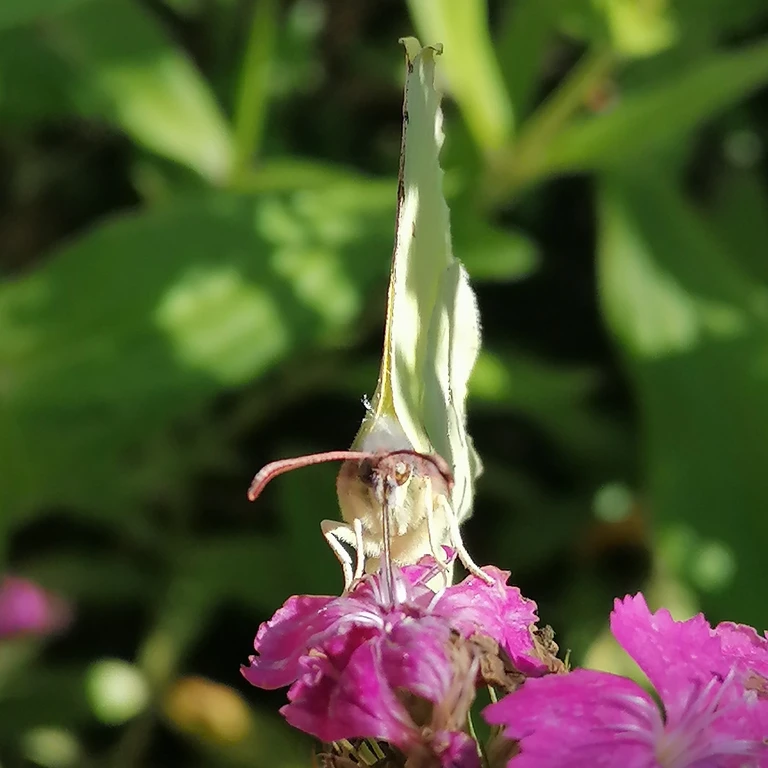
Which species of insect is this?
Gonepteryx rhamni
